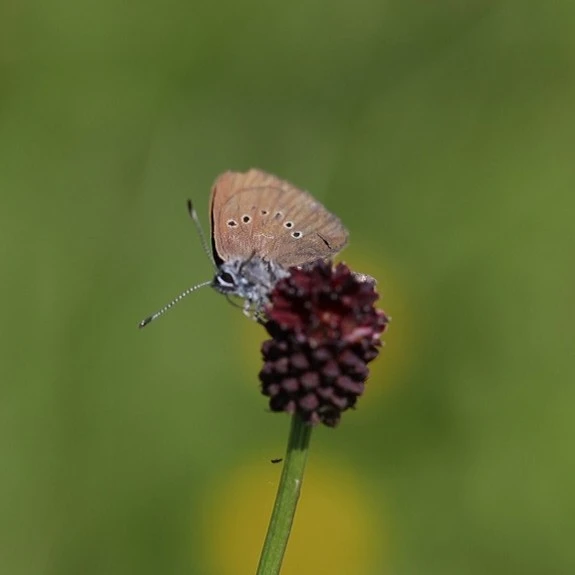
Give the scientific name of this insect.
Phengaris nausithous (also Maculinea nausithous)
